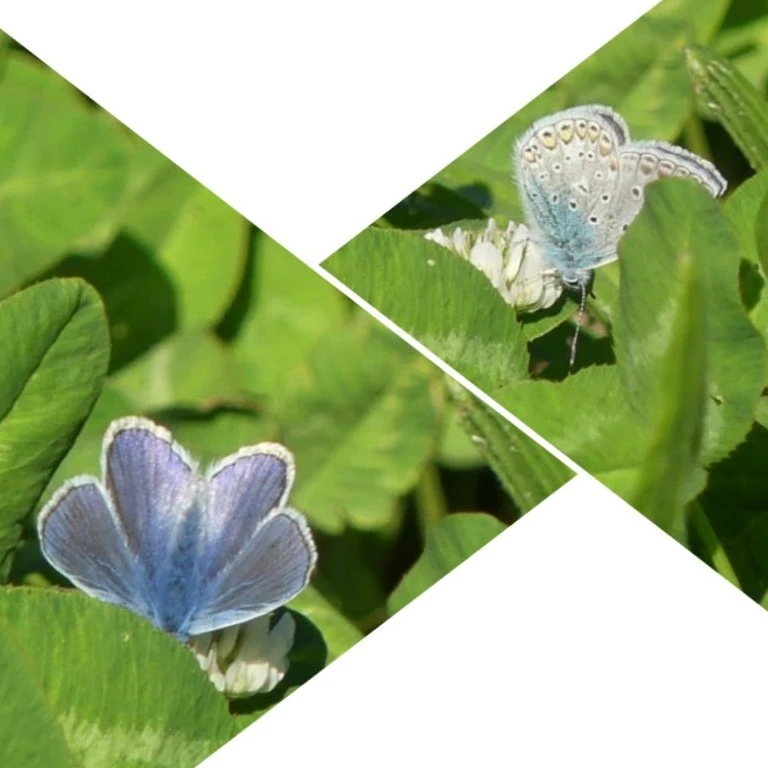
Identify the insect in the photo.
Polyommatus icarus
